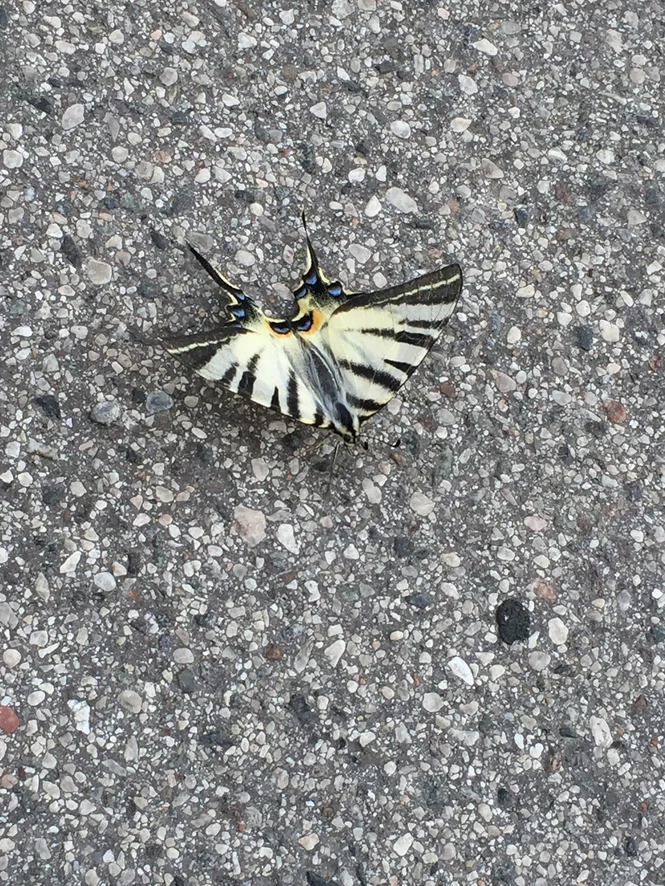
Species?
Iphiclides podalirius
